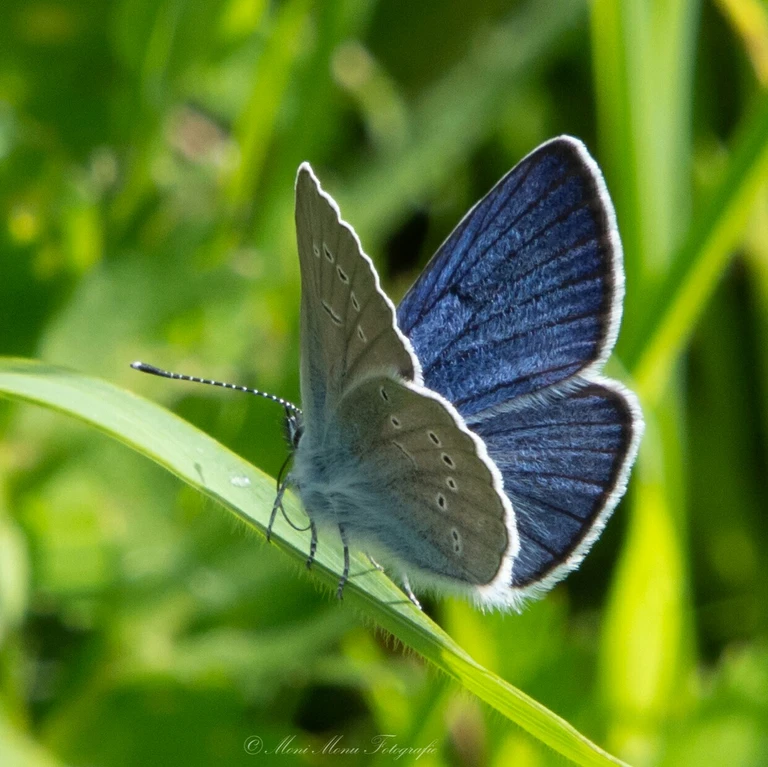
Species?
Cyaniris semiargus
